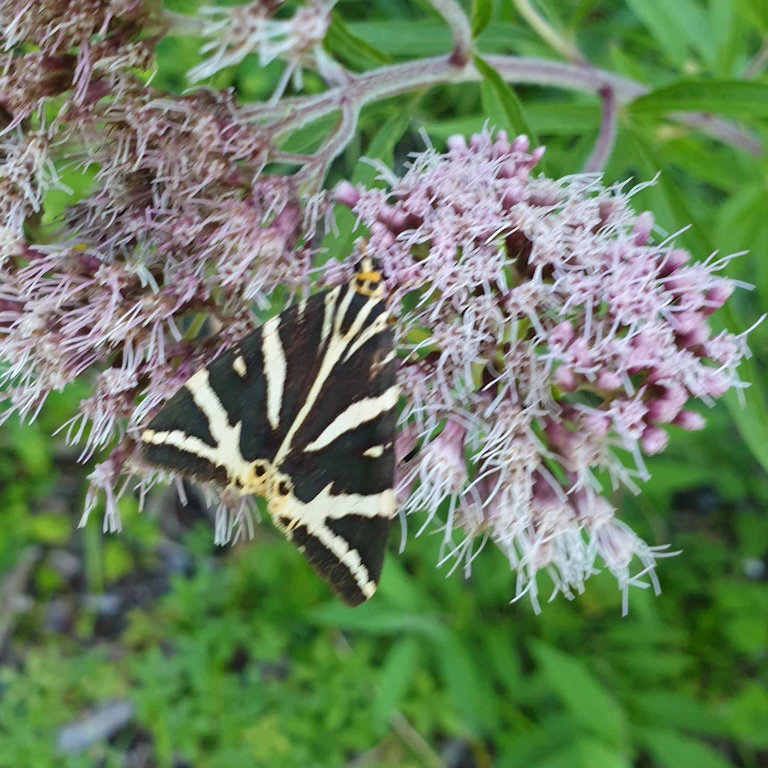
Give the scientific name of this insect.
Euplagia quadripunctaria
